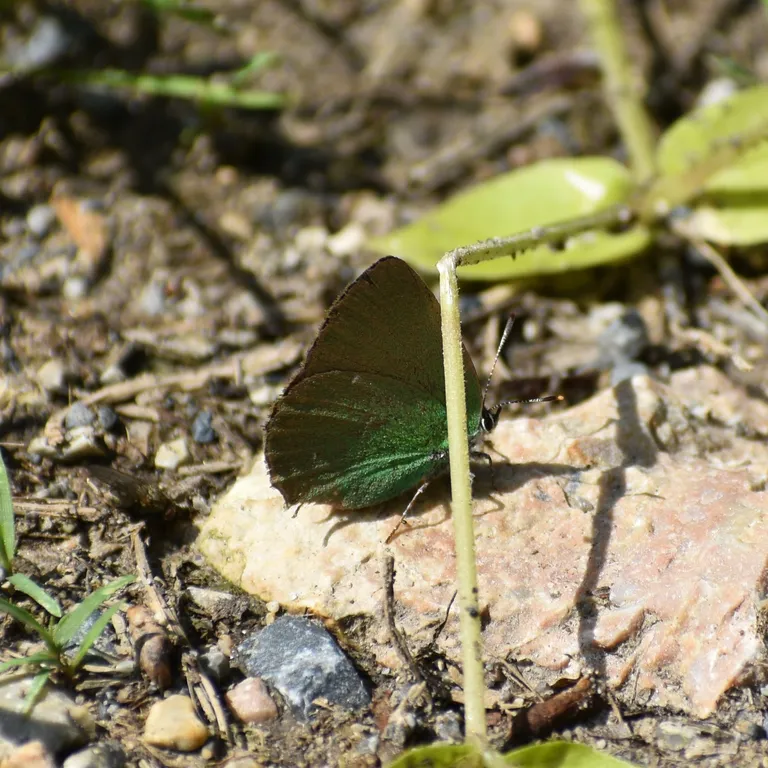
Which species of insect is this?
Callophrys rubi
